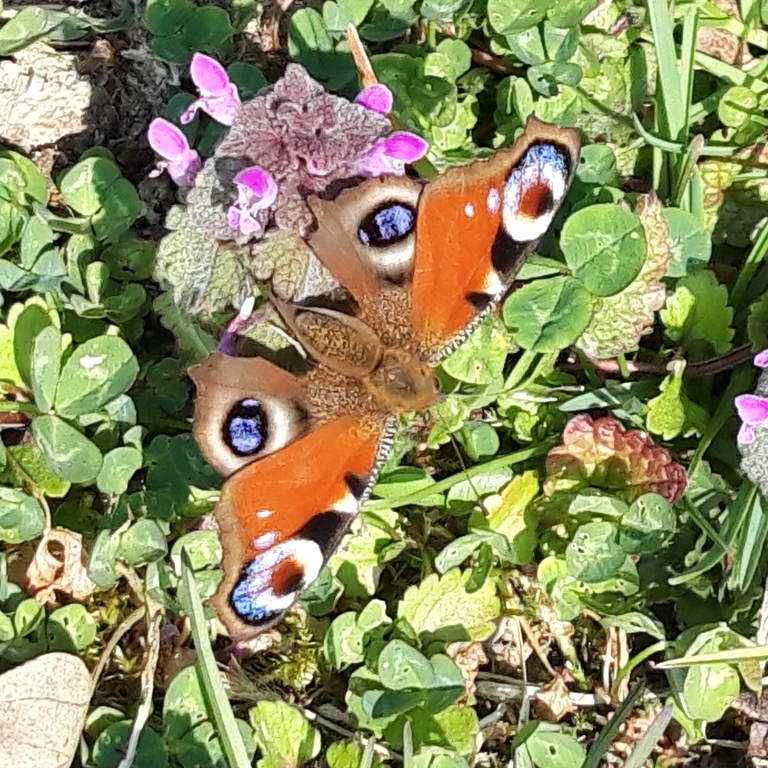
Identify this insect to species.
Aglais io
